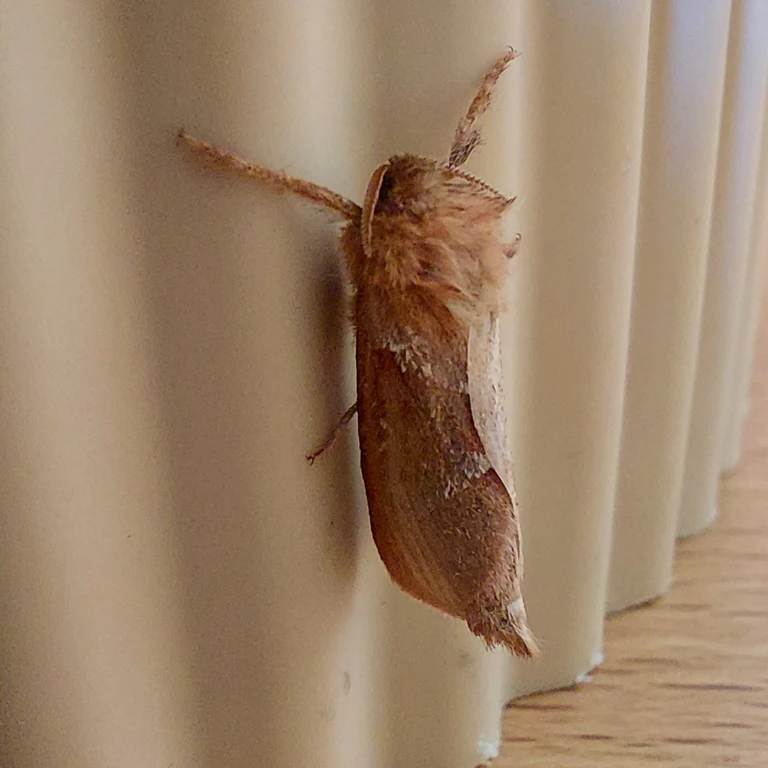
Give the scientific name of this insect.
Triodia sylvina
